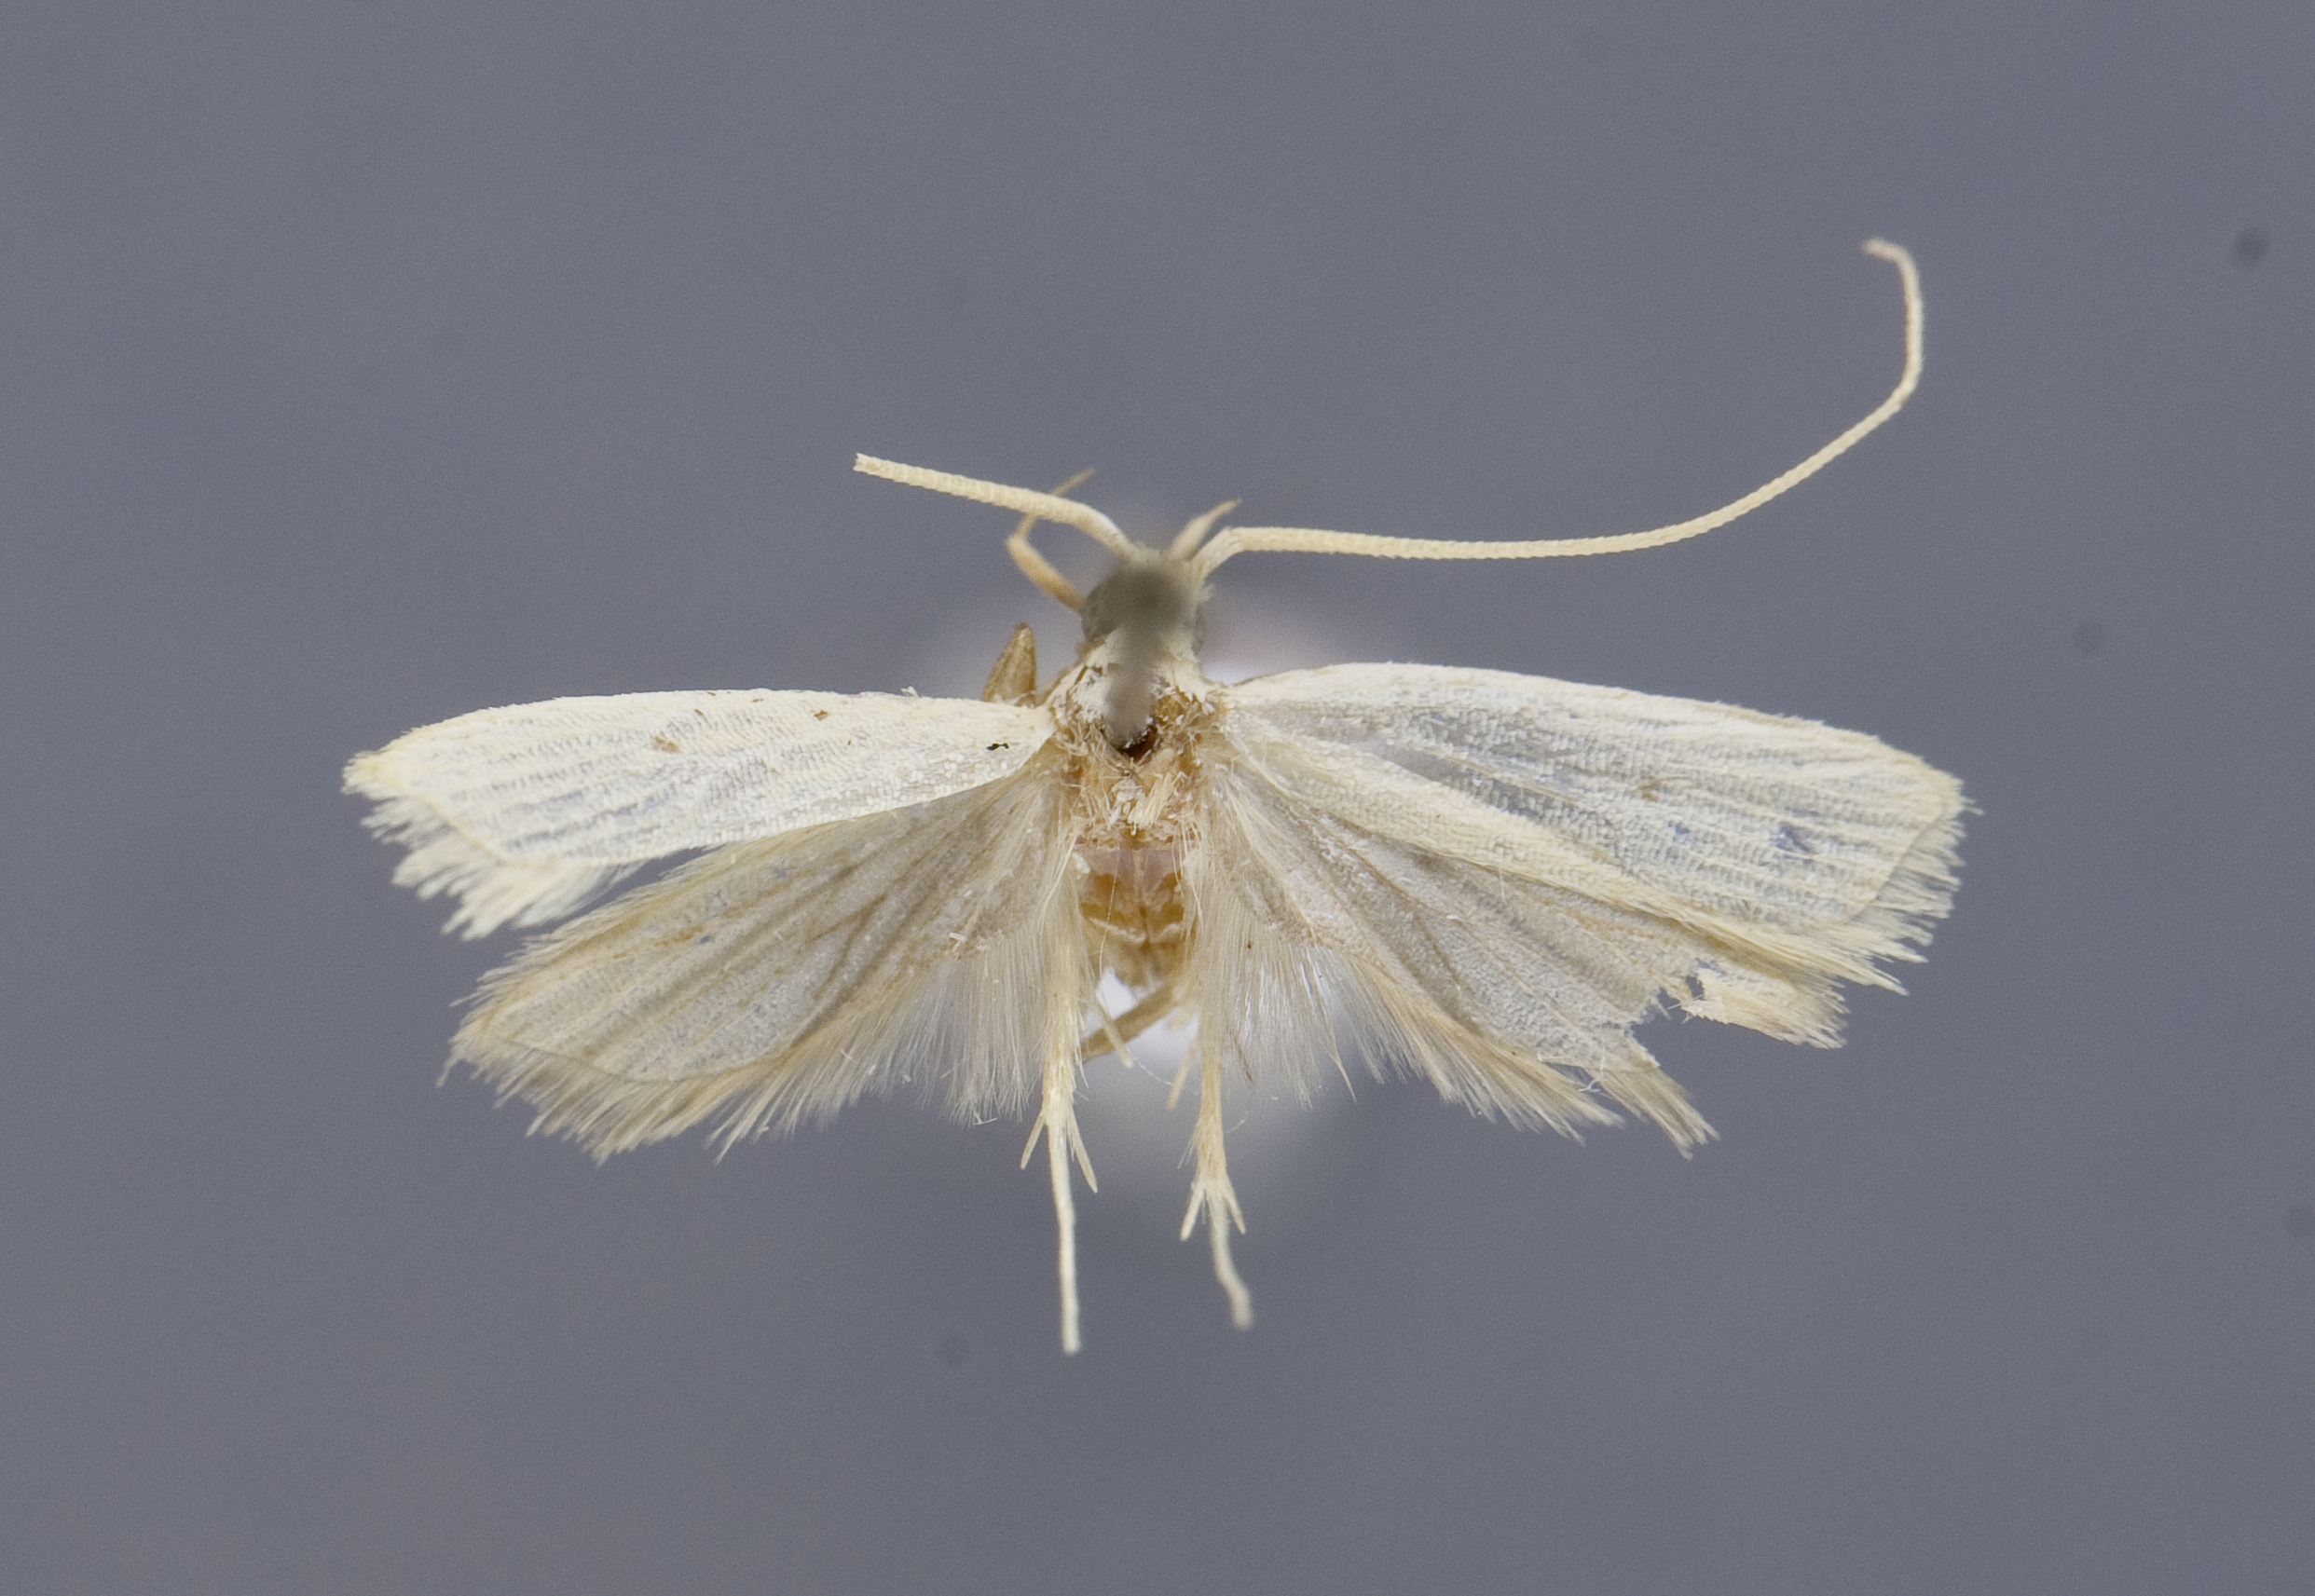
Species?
Lecithocera docilis
